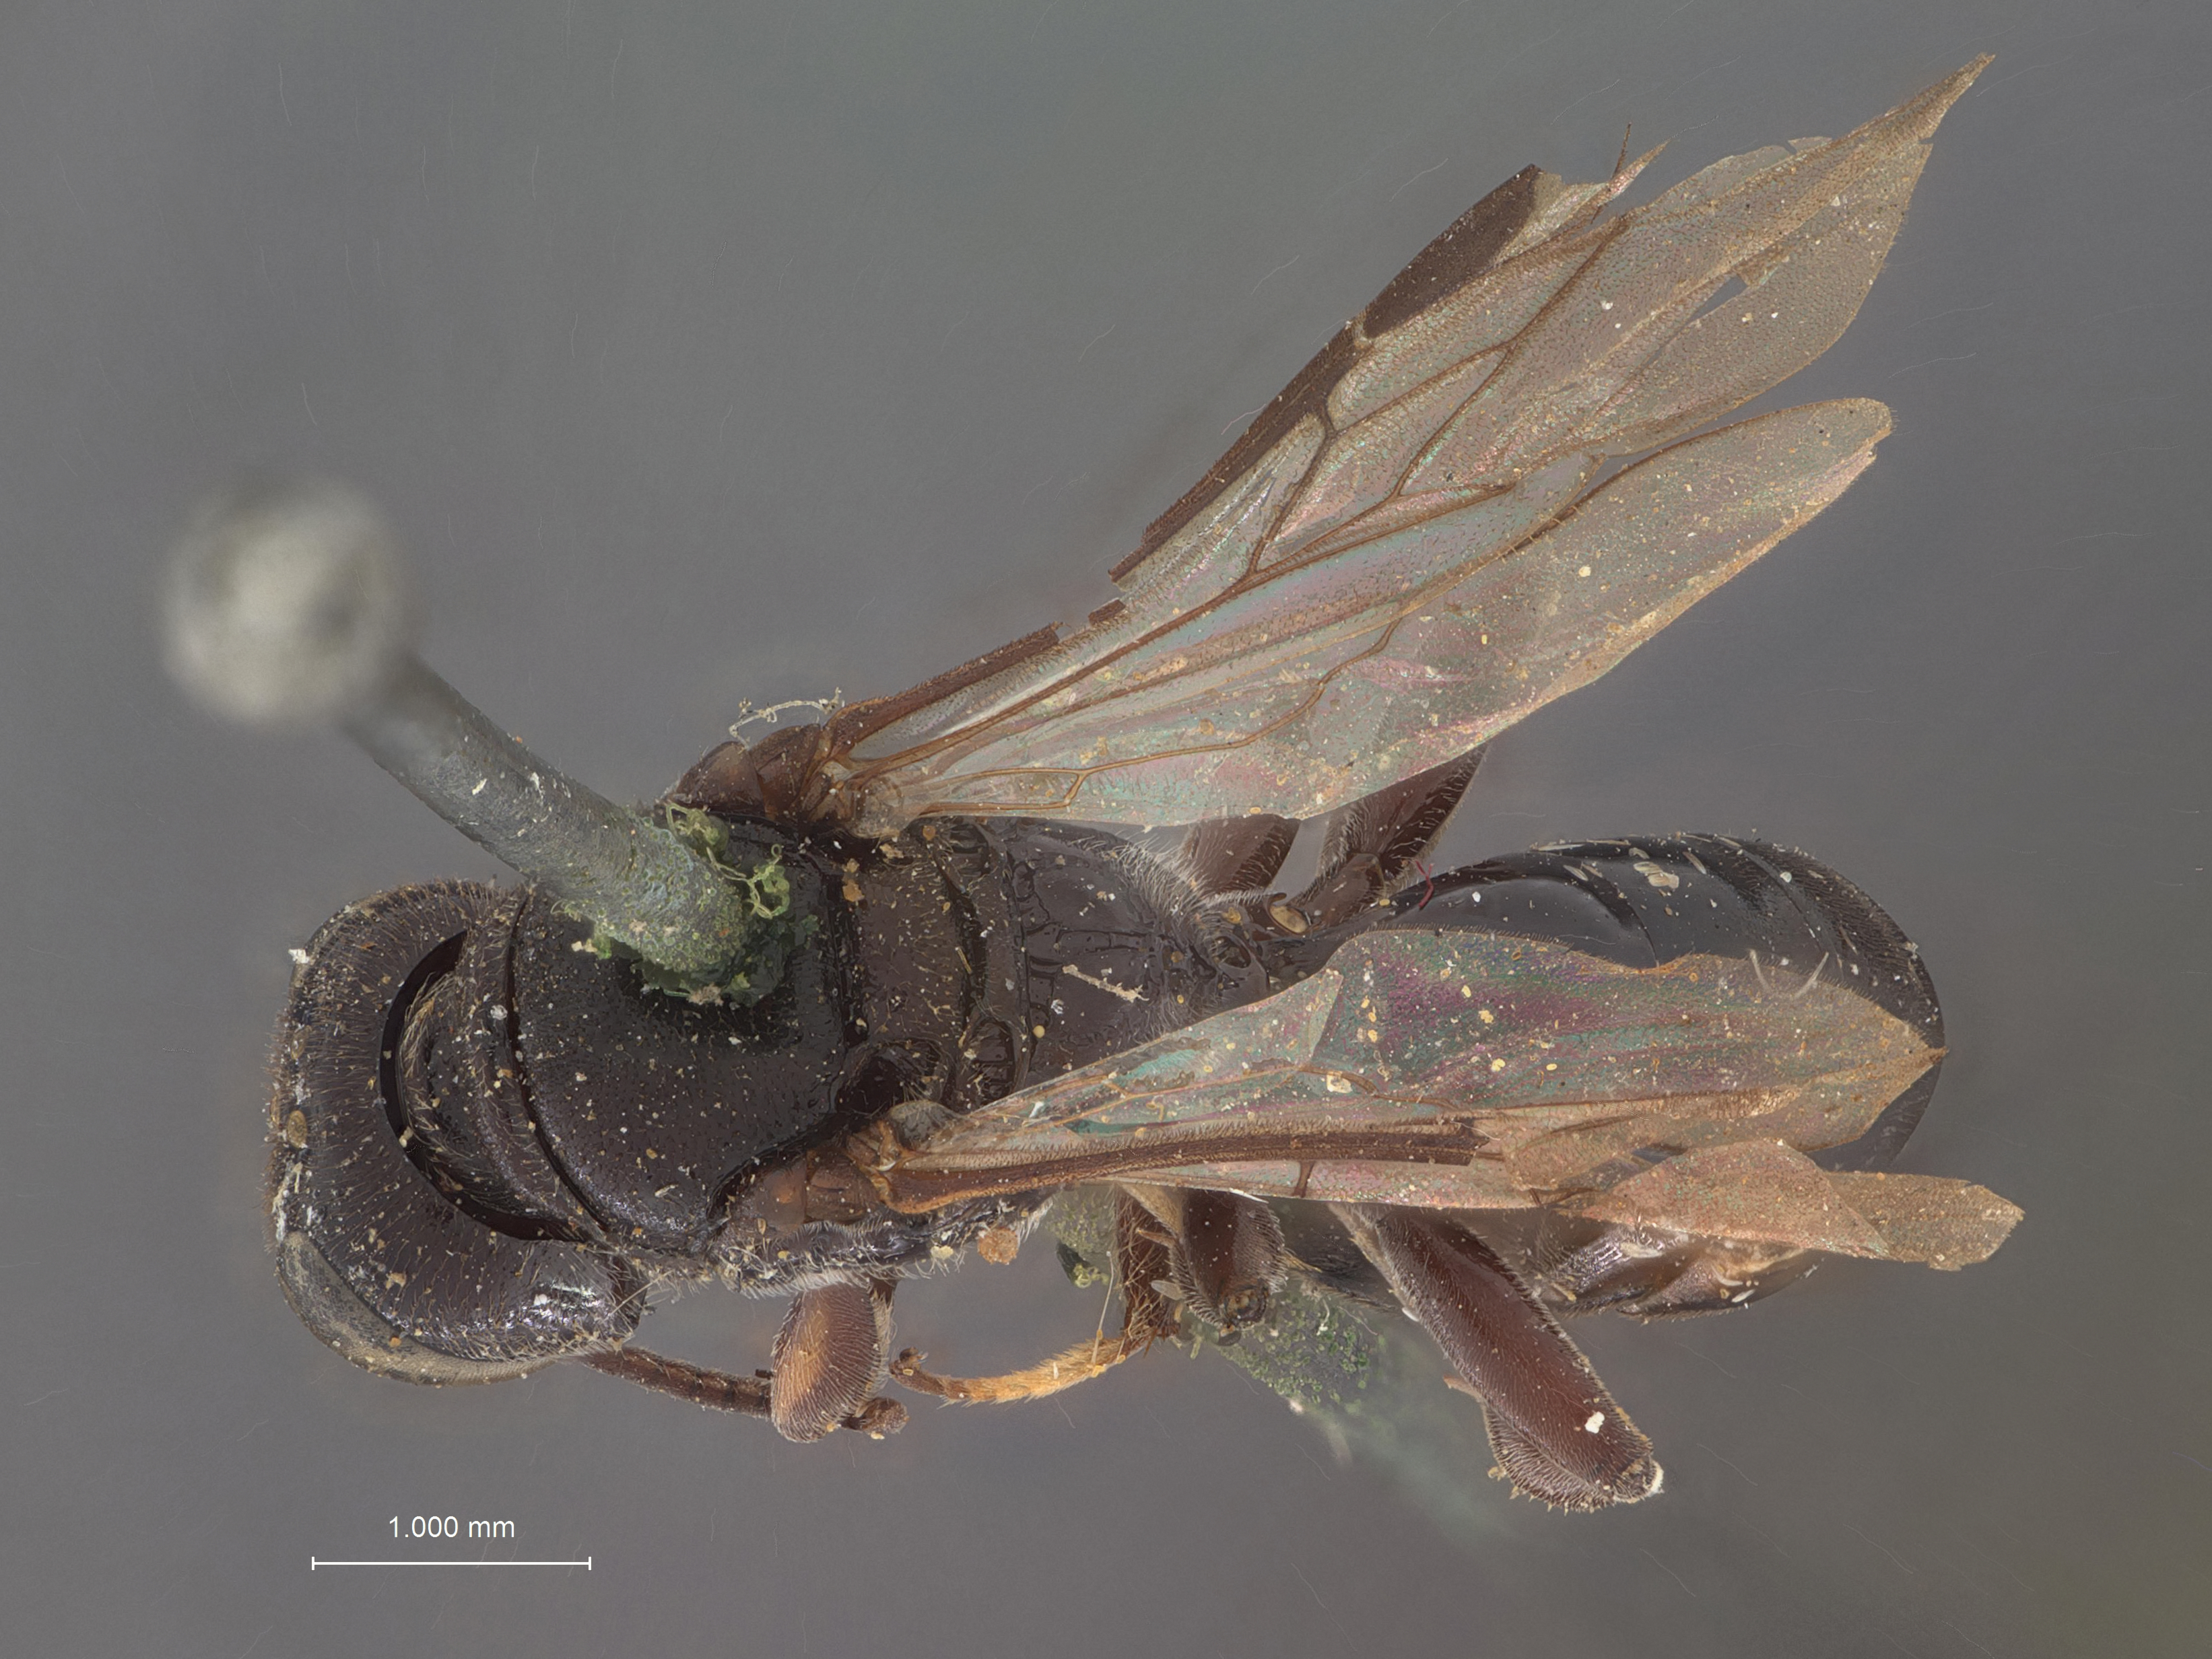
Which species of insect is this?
Dolichocrabro wickhami
